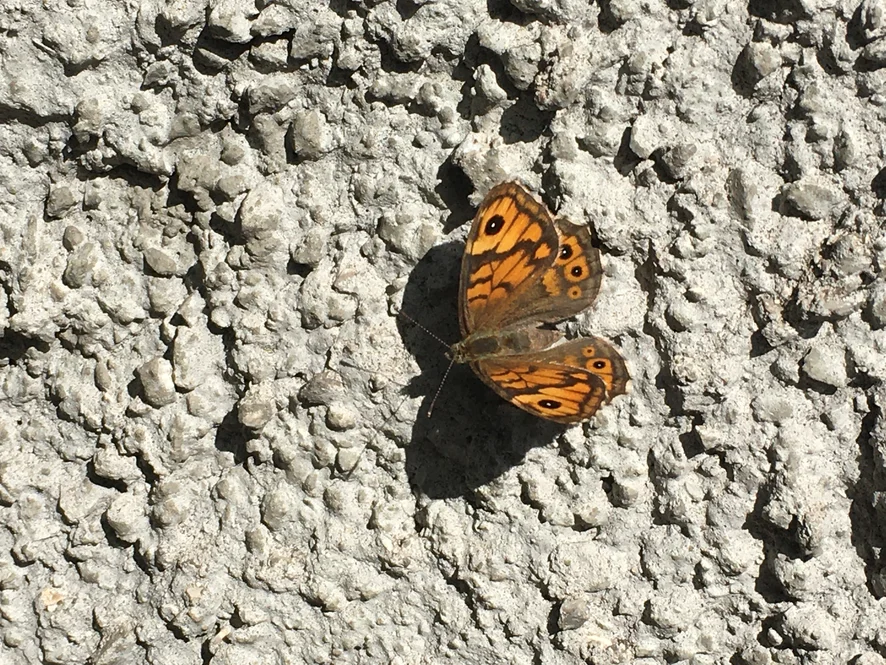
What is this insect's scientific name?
Lasiommata megera (also Pararge megera)
